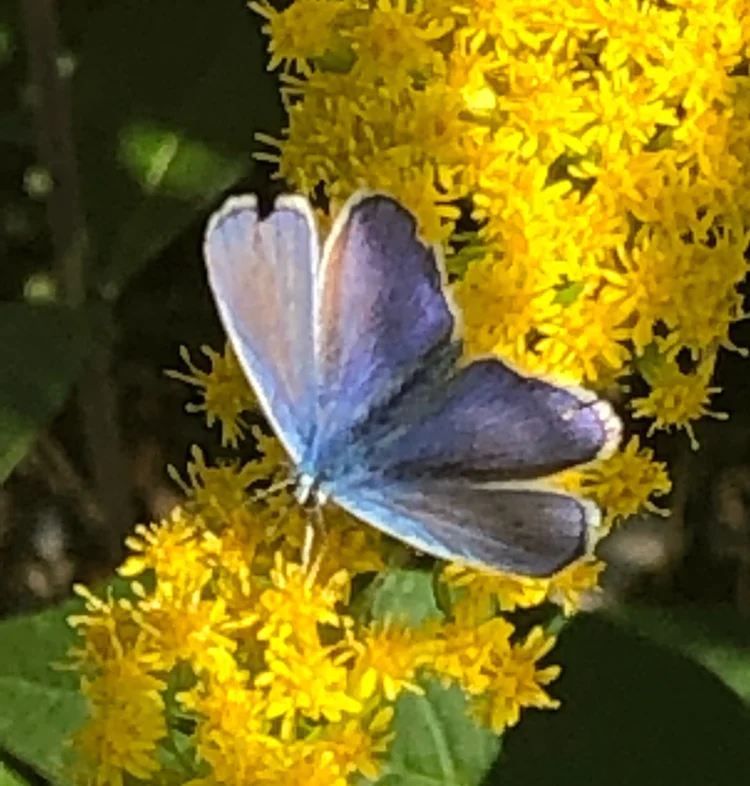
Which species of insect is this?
Polyommatus icarus
